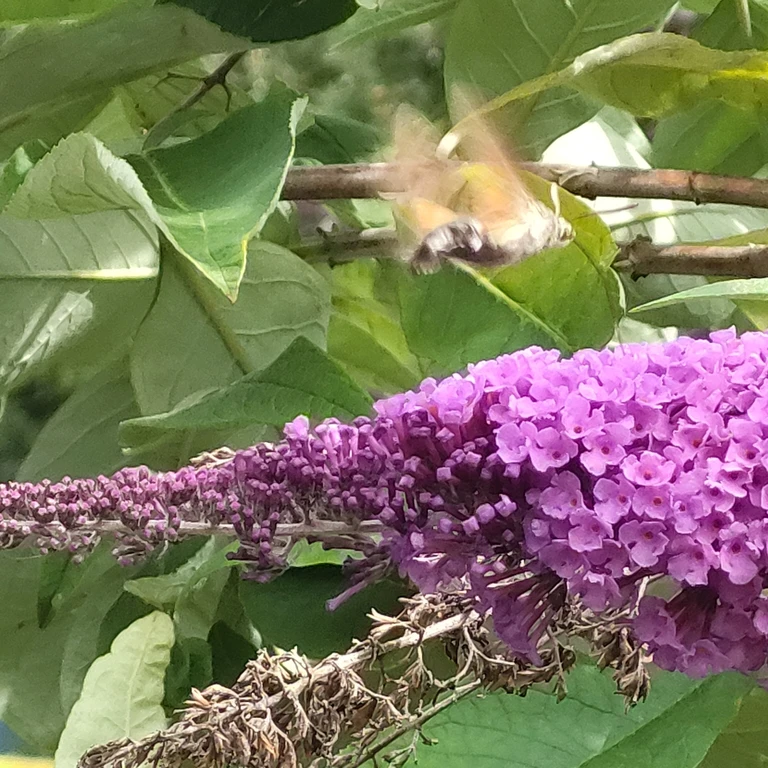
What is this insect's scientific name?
Macroglossum stellatarum
